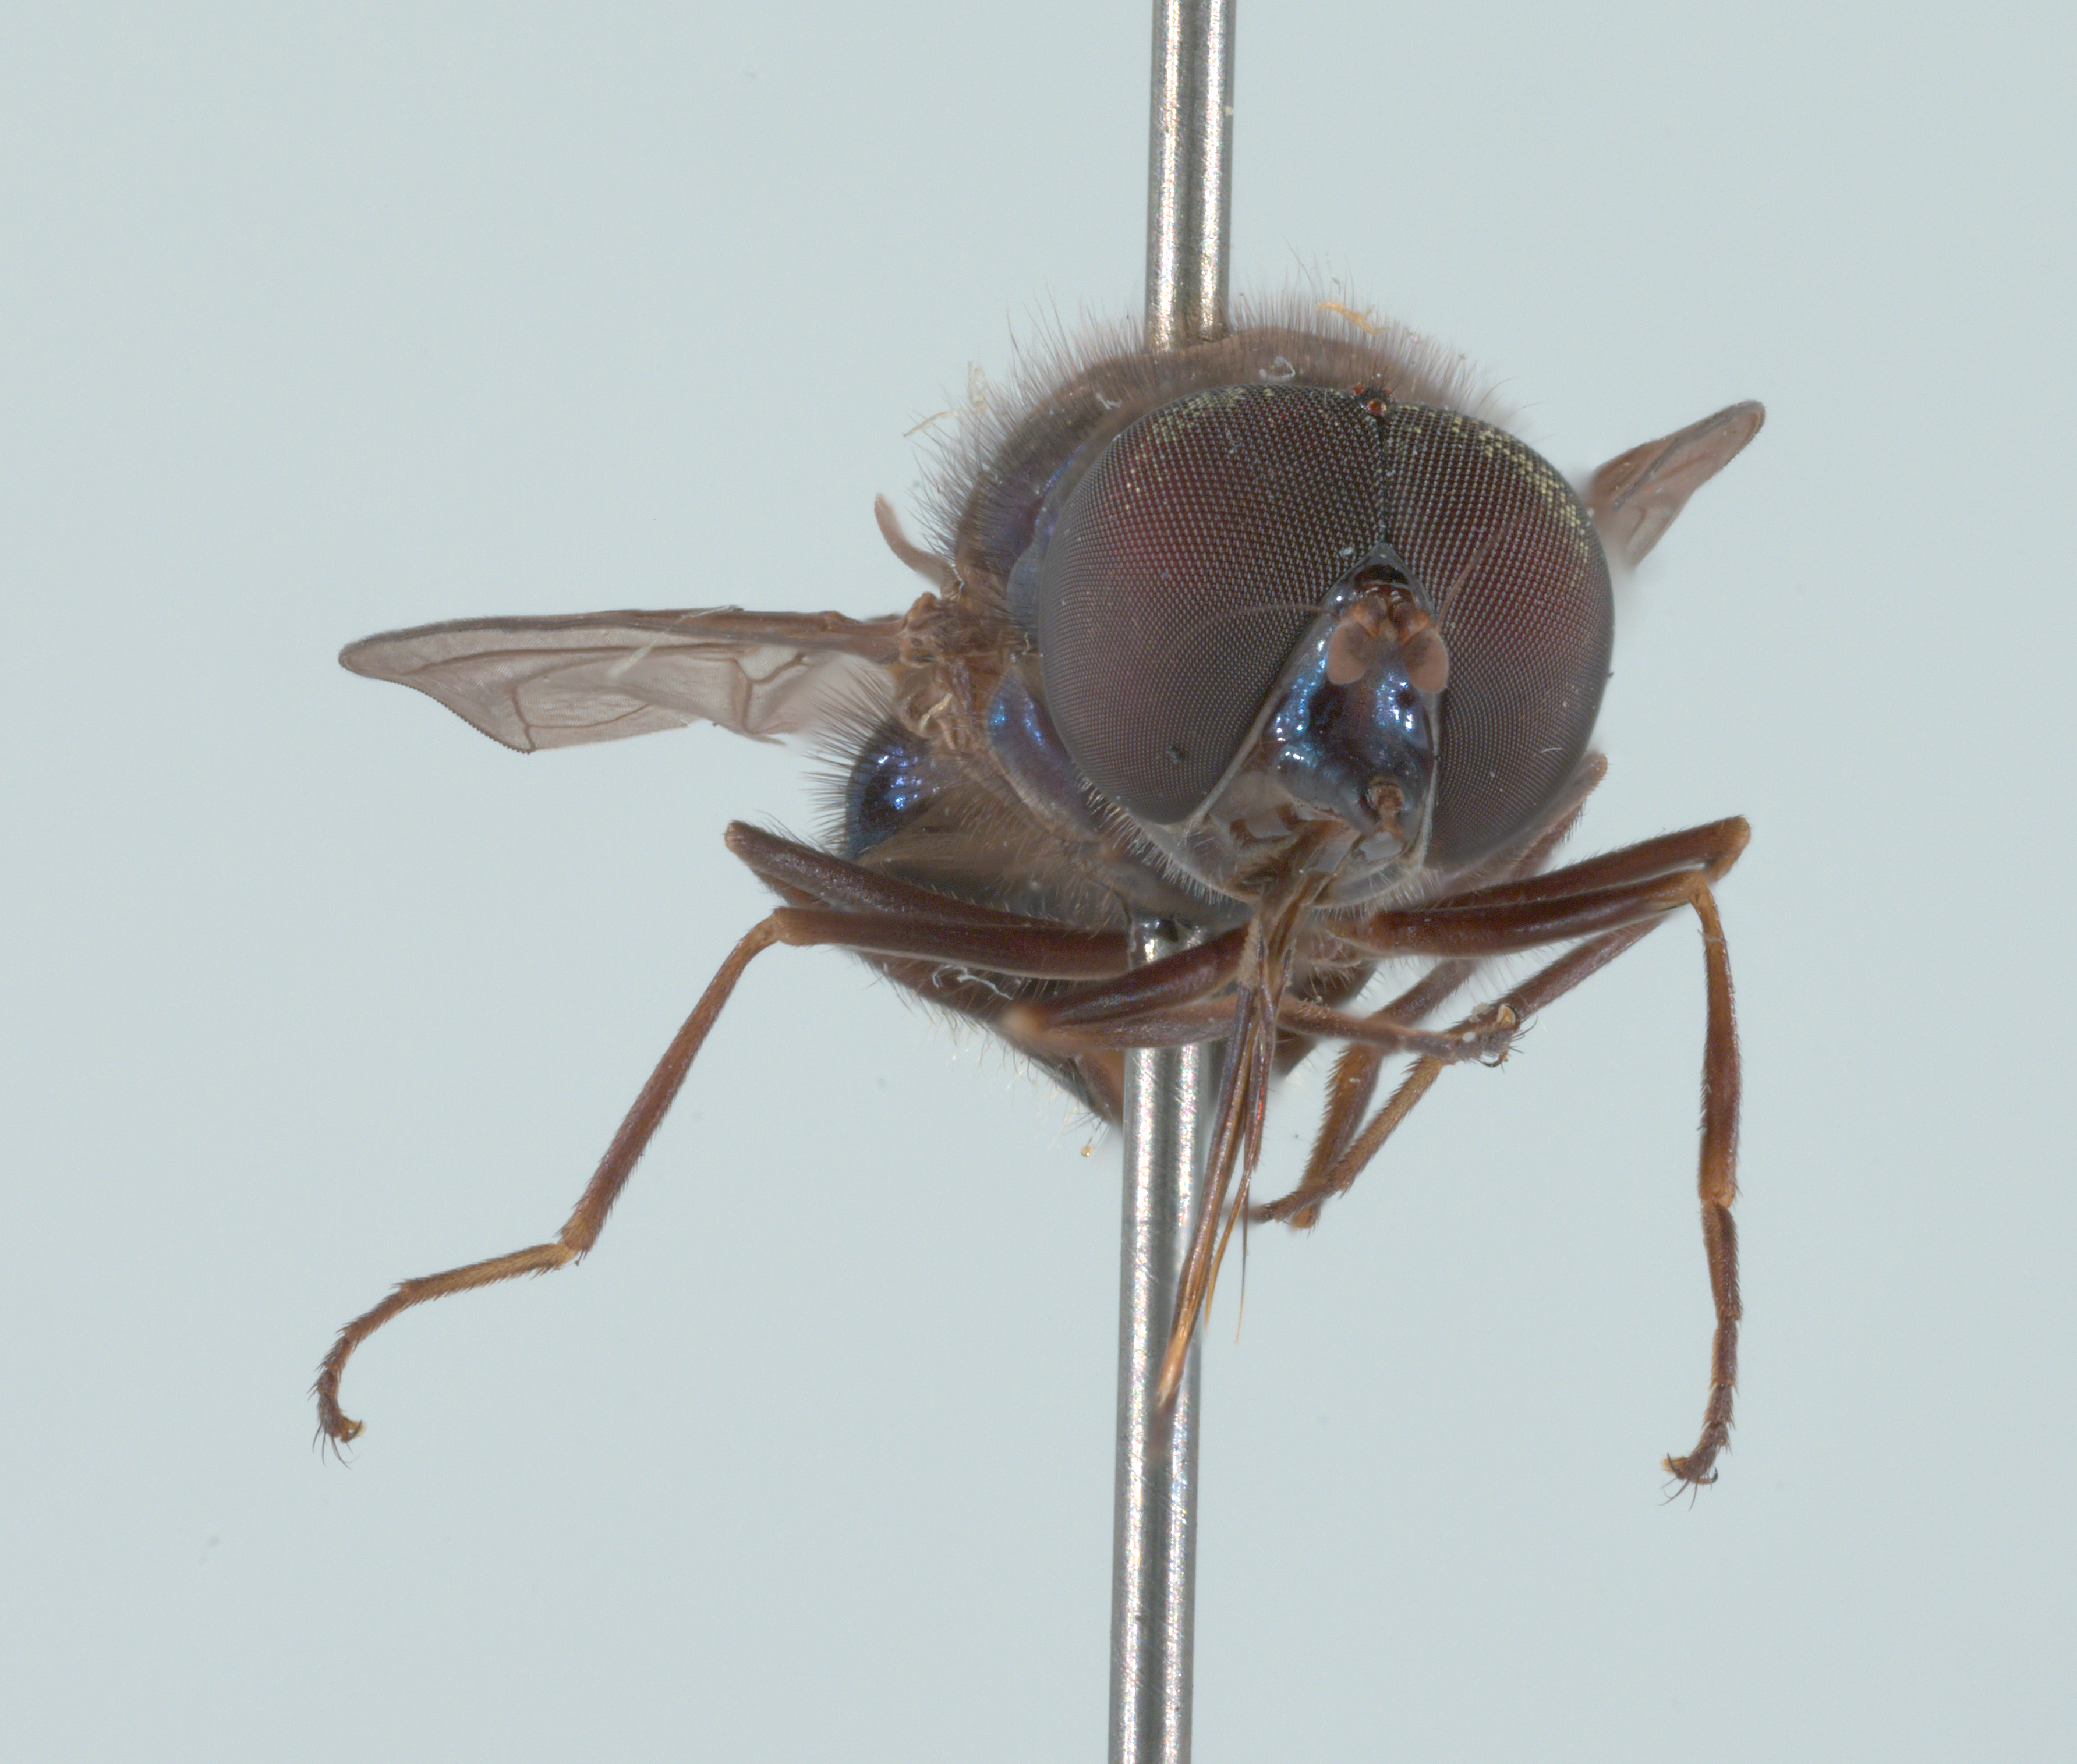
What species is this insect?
Rhingia cyanoprora
